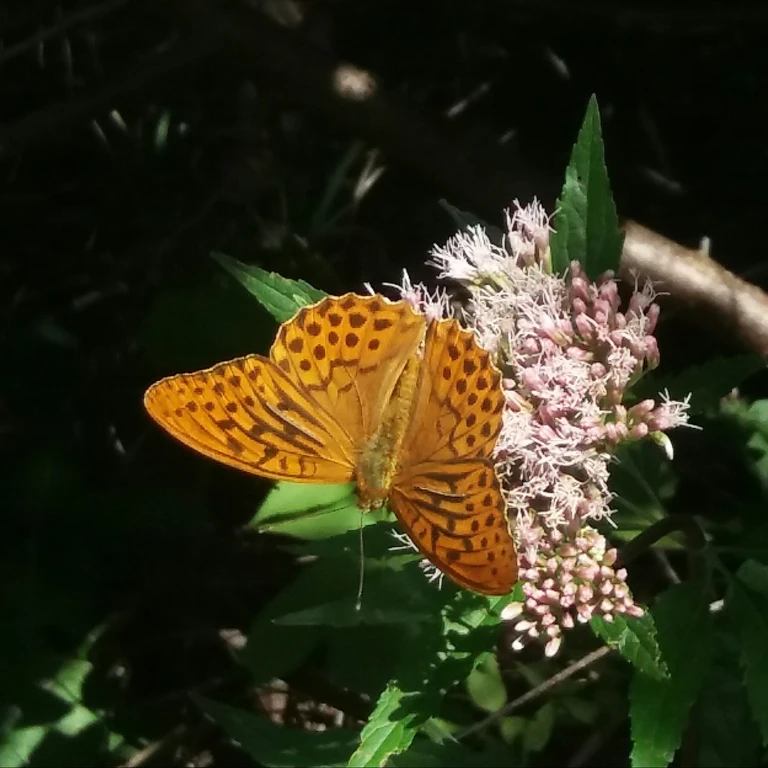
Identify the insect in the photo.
Argynnis paphia
